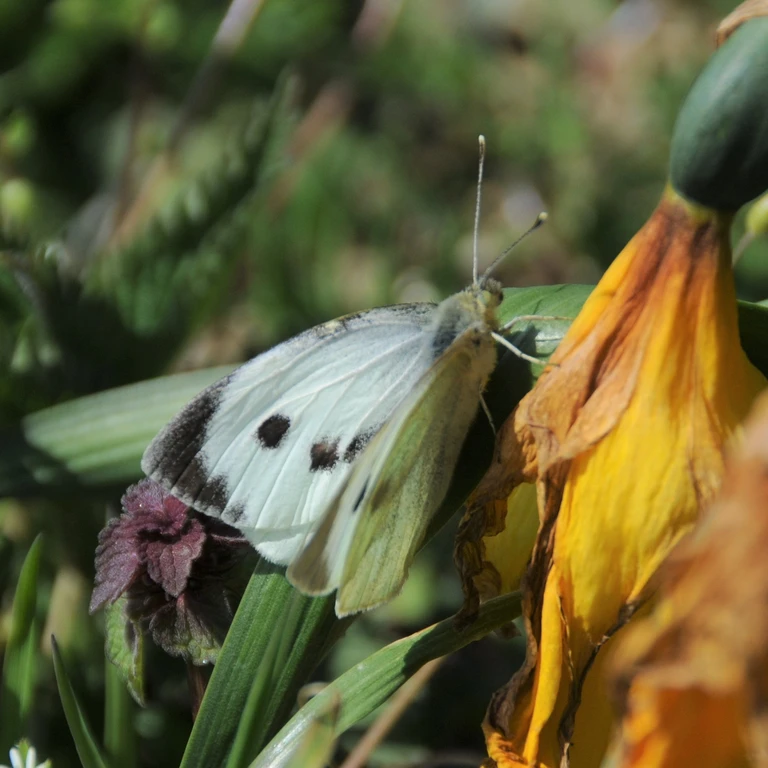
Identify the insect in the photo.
Pieris brassicae
